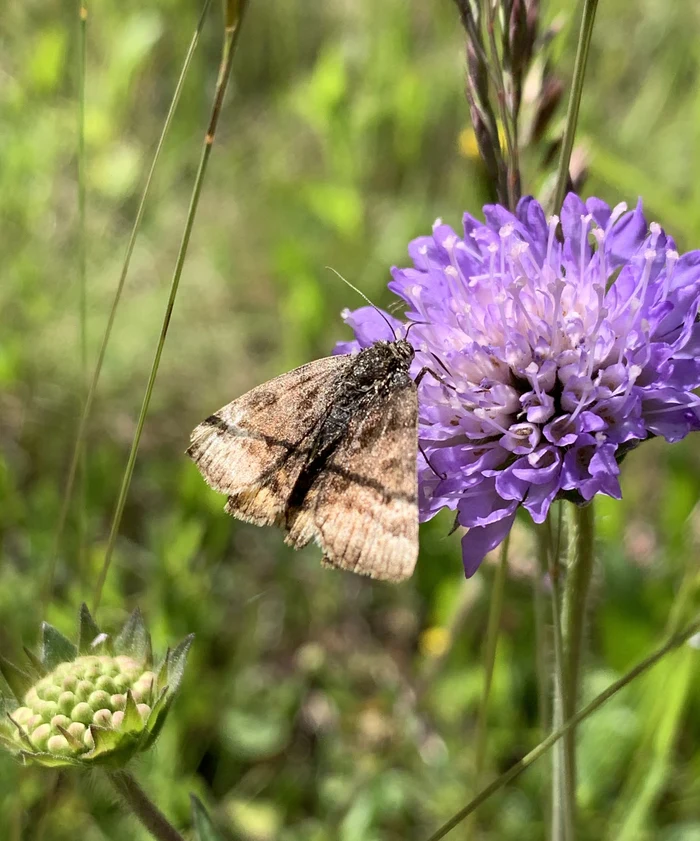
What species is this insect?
Euclidia glyphica
